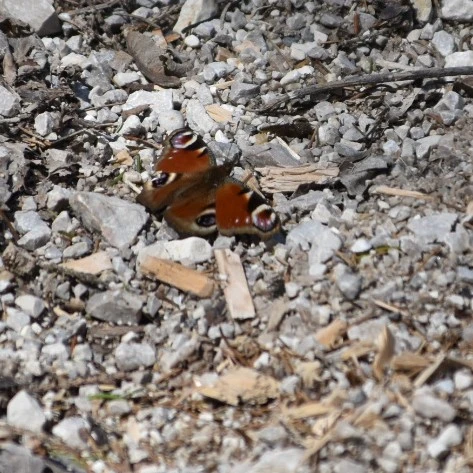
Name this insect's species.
Aglais io
